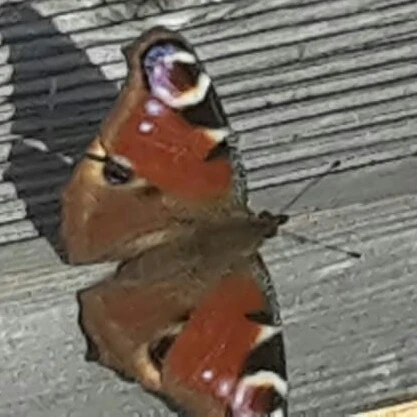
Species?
Aglais io
